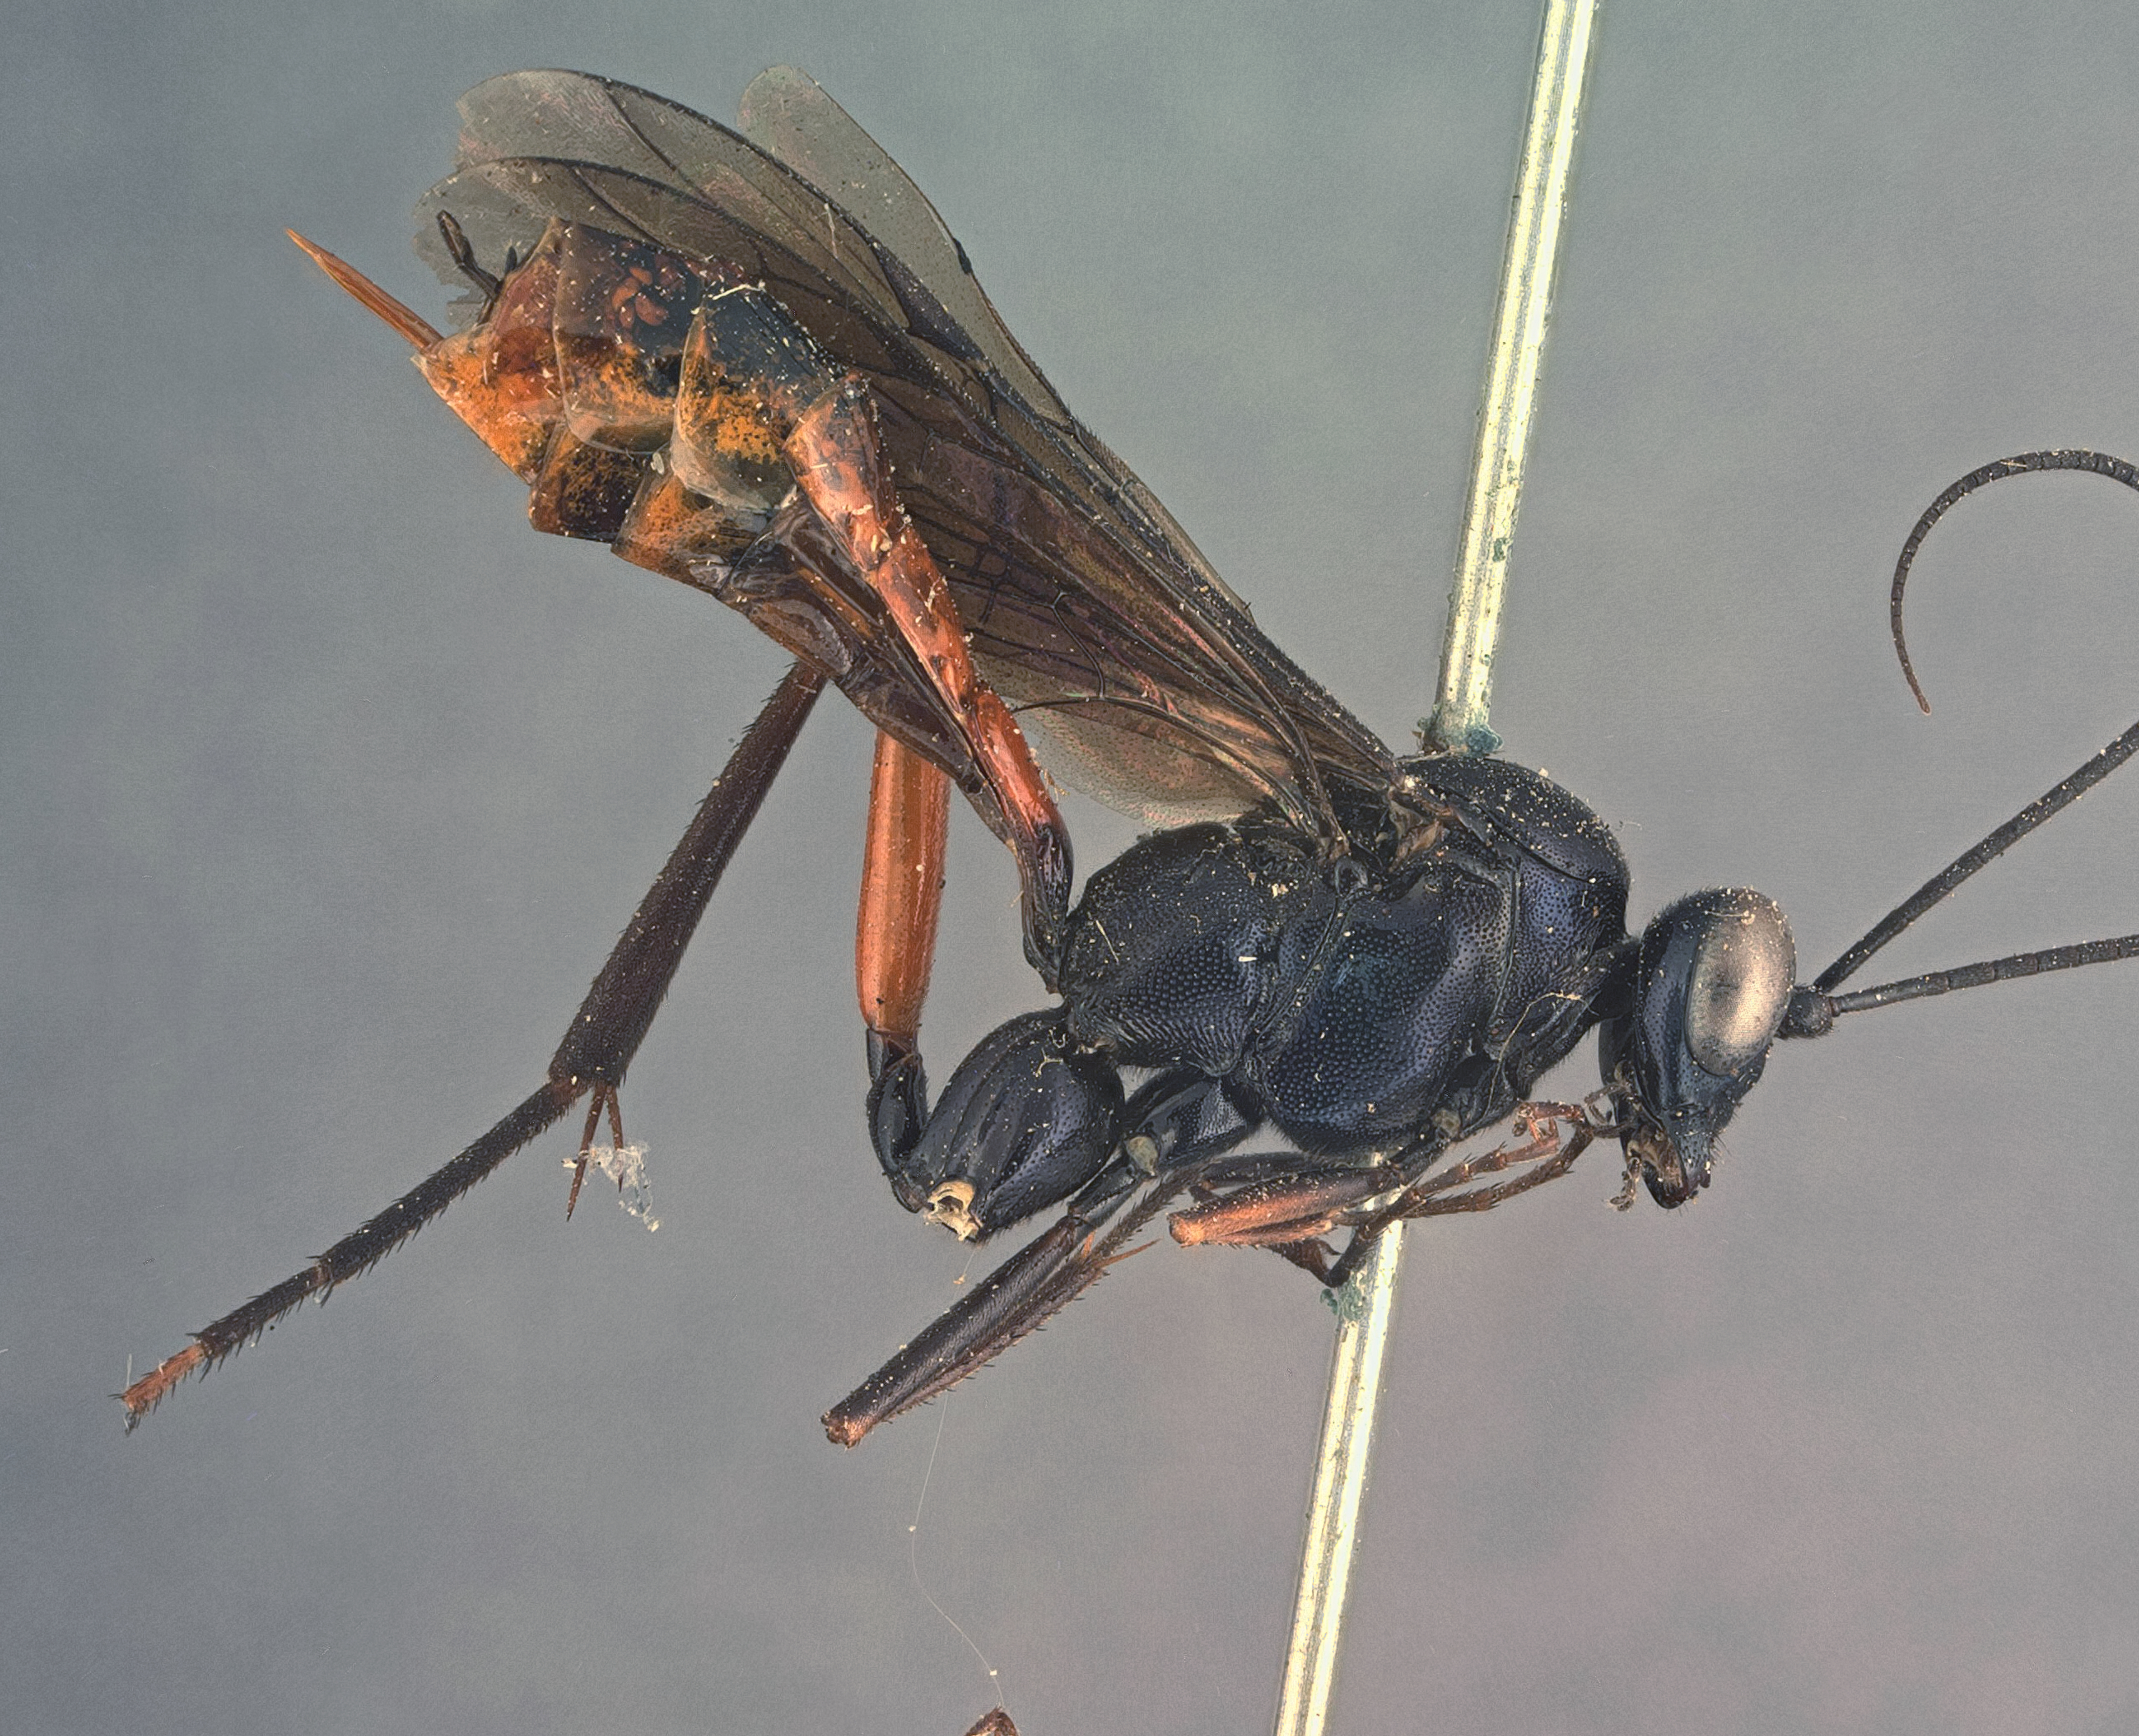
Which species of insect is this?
Exetastes purpureus
